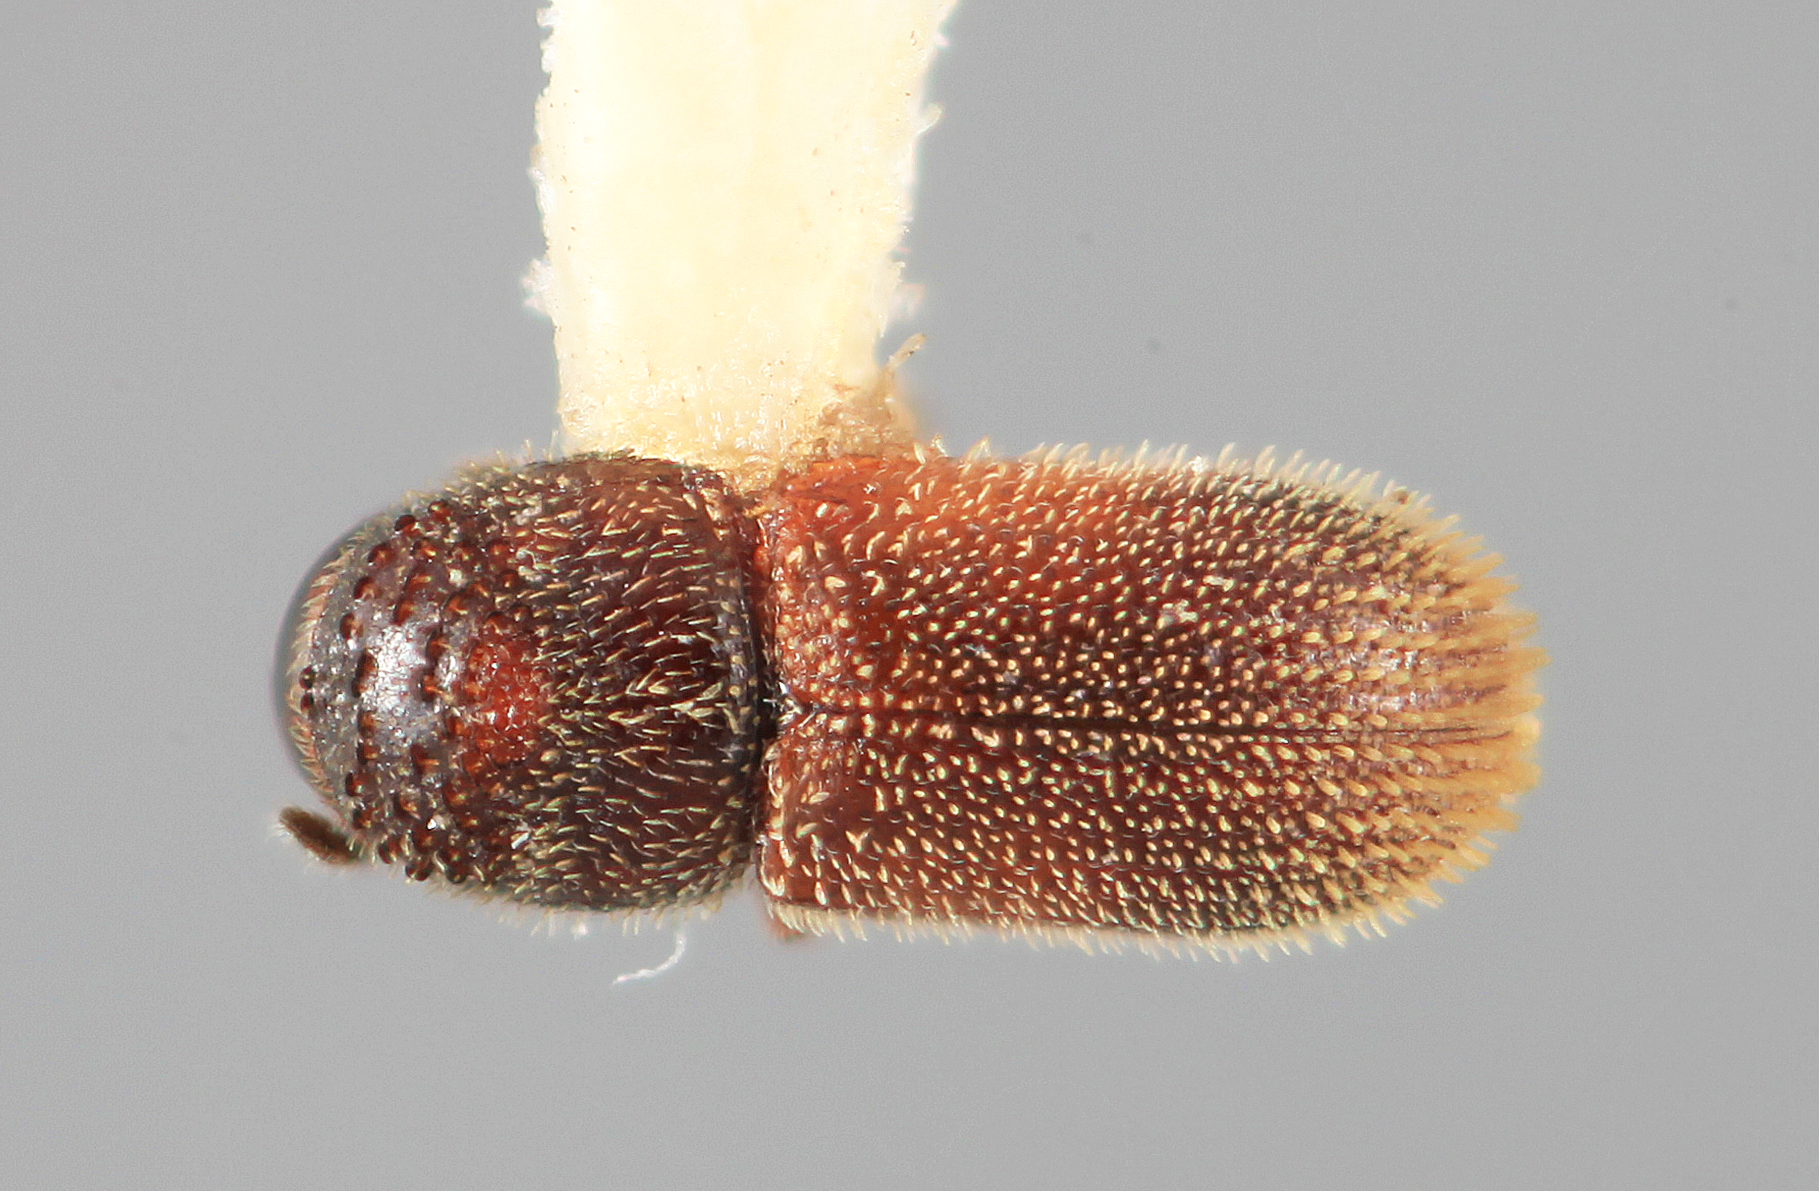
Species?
Cryphalomorphus rusticus
